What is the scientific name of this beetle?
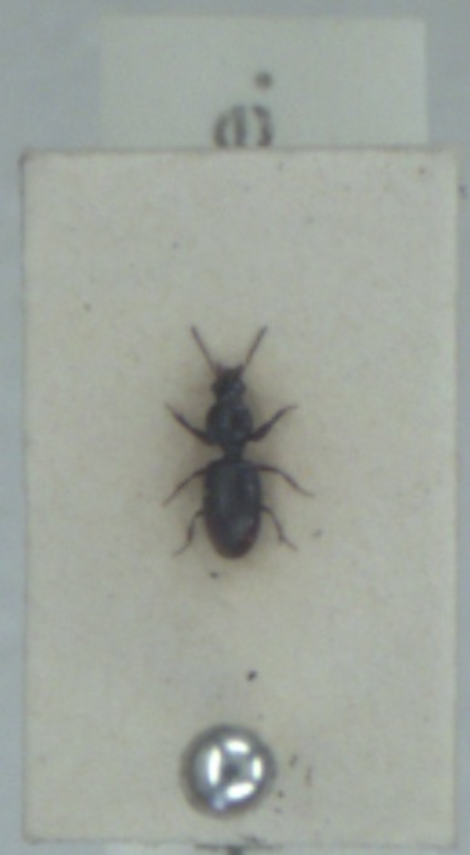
Dyschirius aeneus
